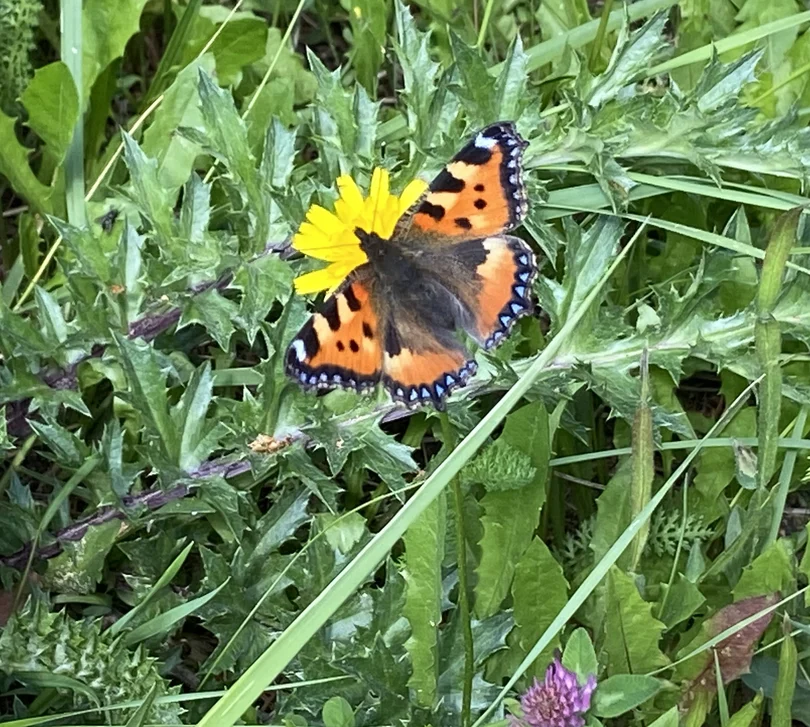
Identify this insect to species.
Aglais urticae
